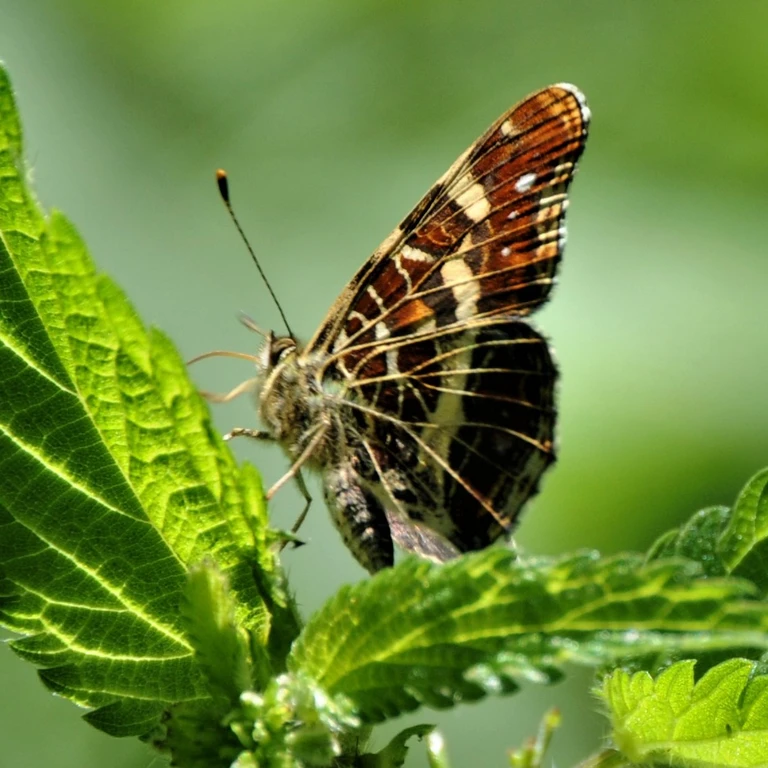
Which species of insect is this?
Araschnia levana
